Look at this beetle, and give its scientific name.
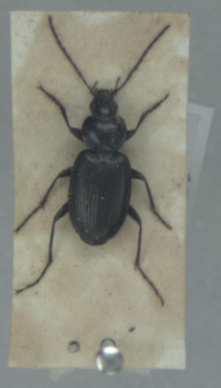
Agonum emarginatum
